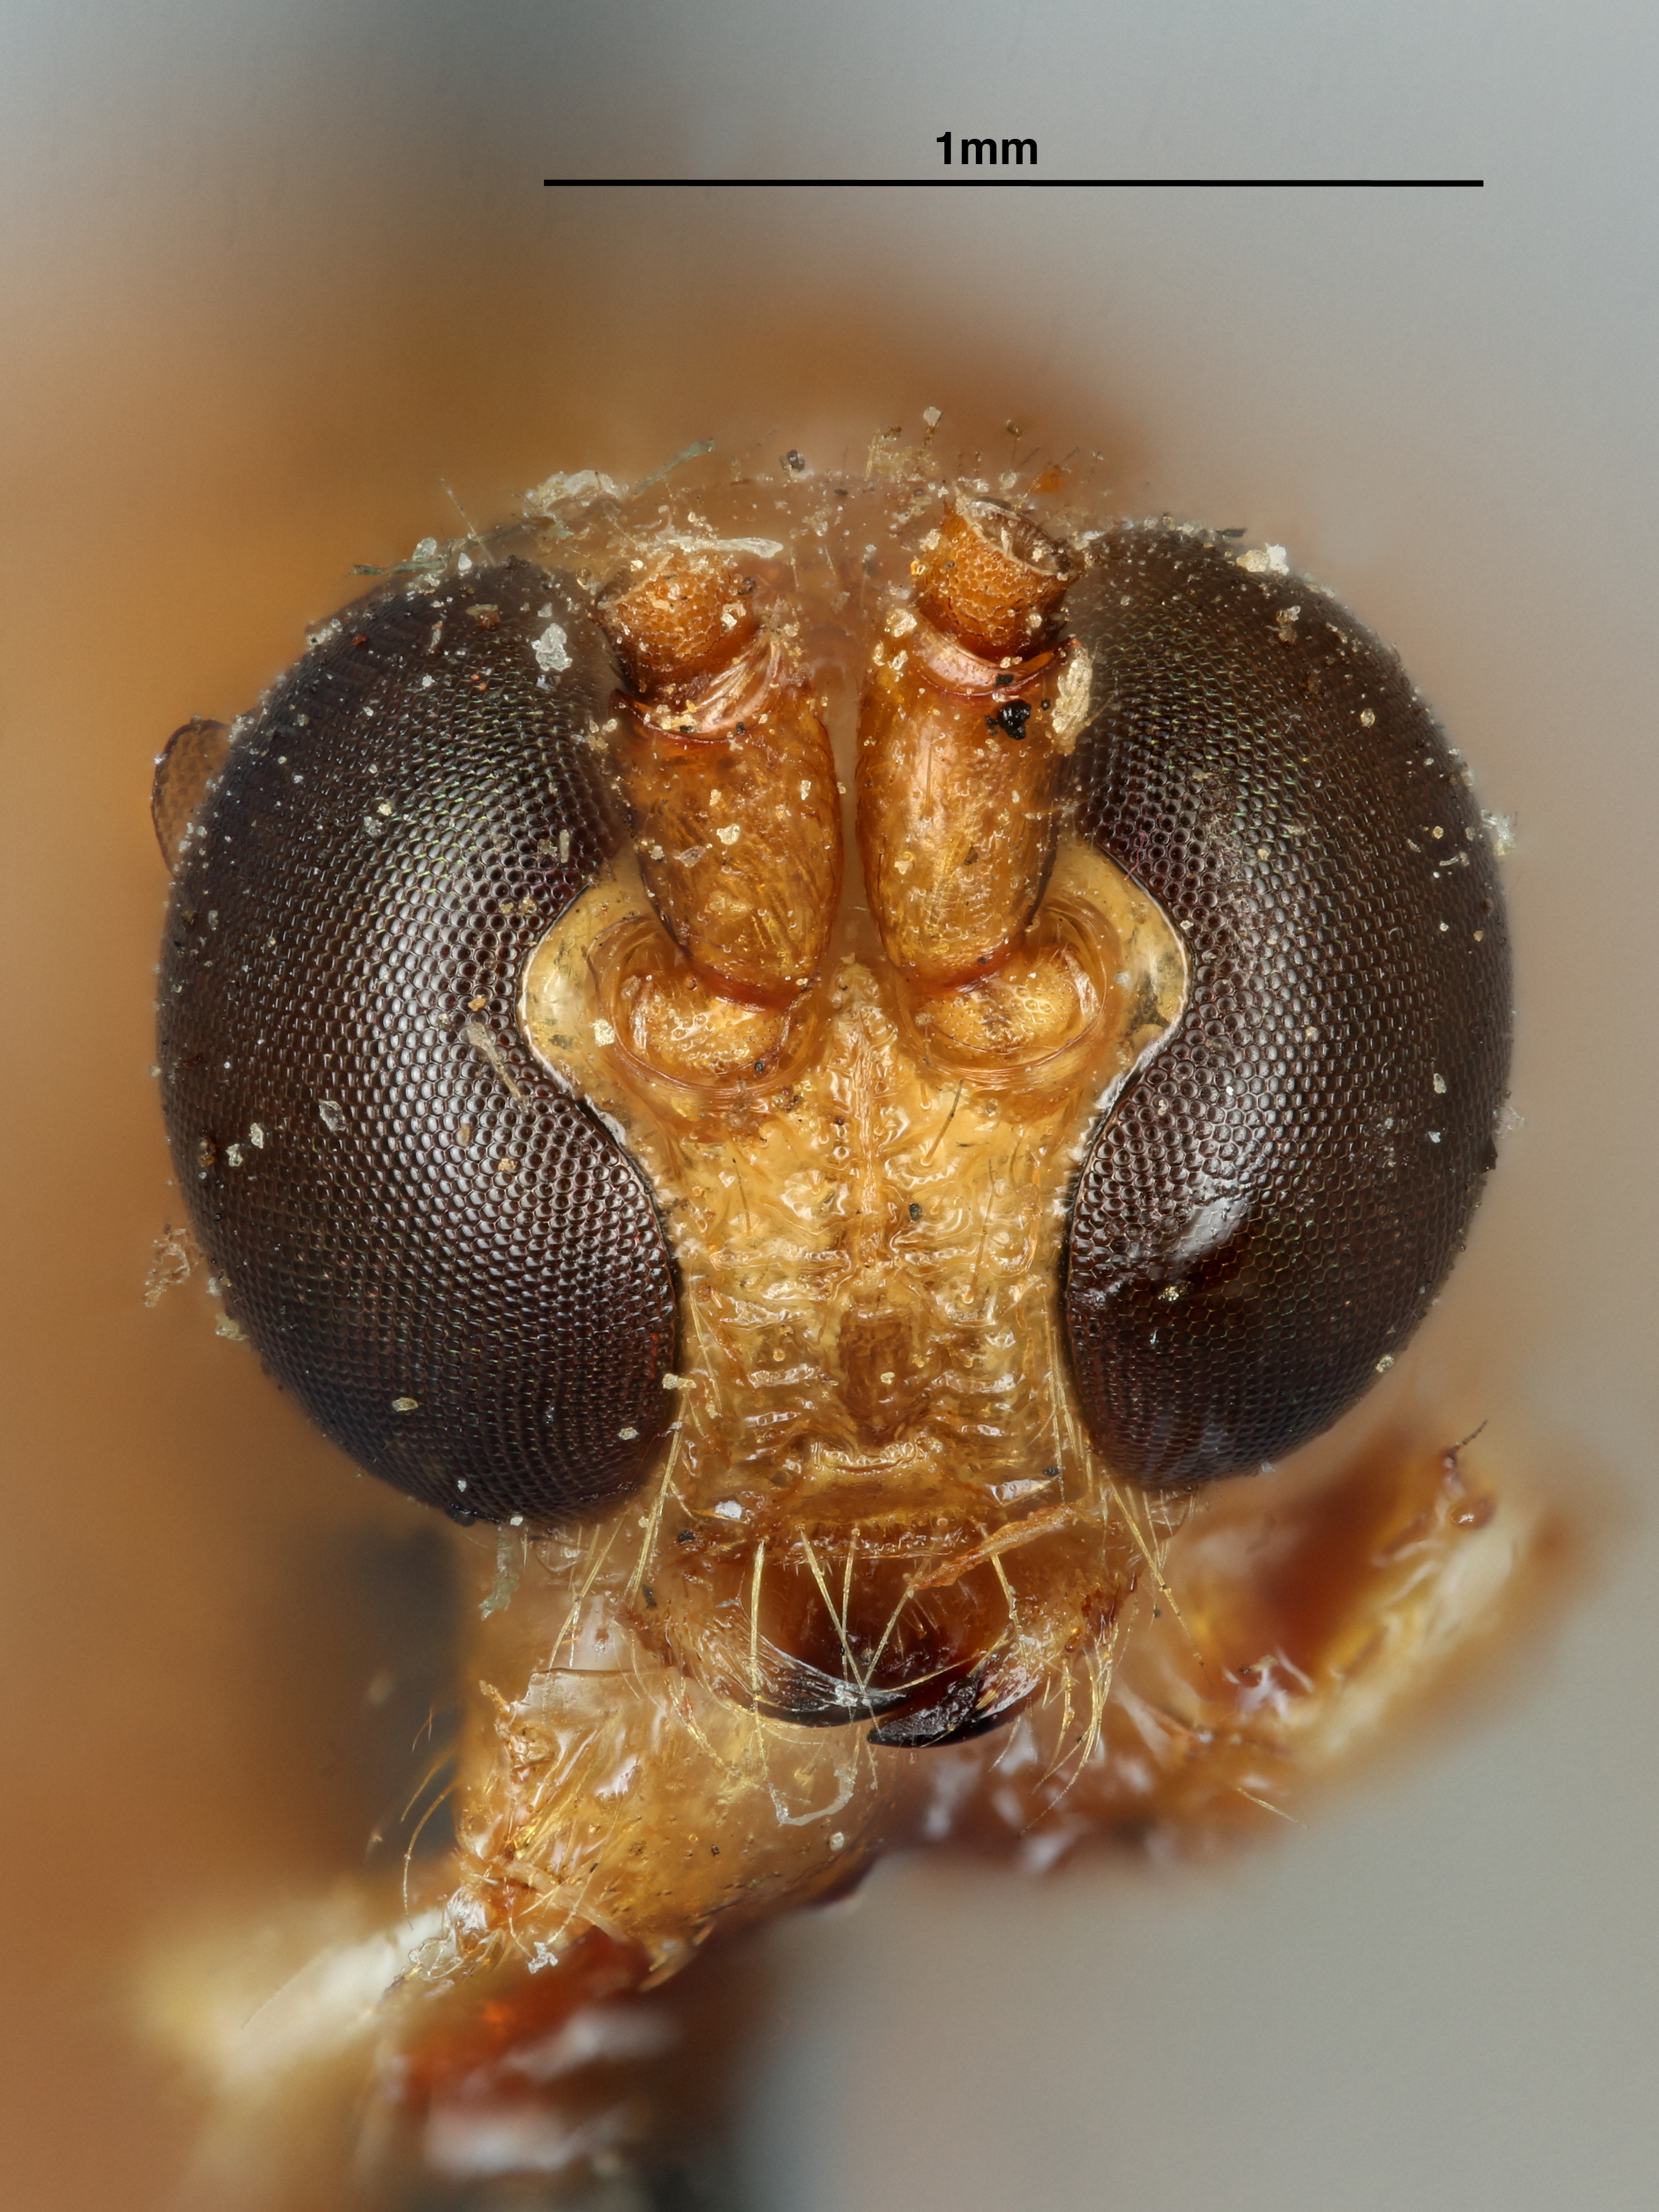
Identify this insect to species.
Curriea fasciapennis
